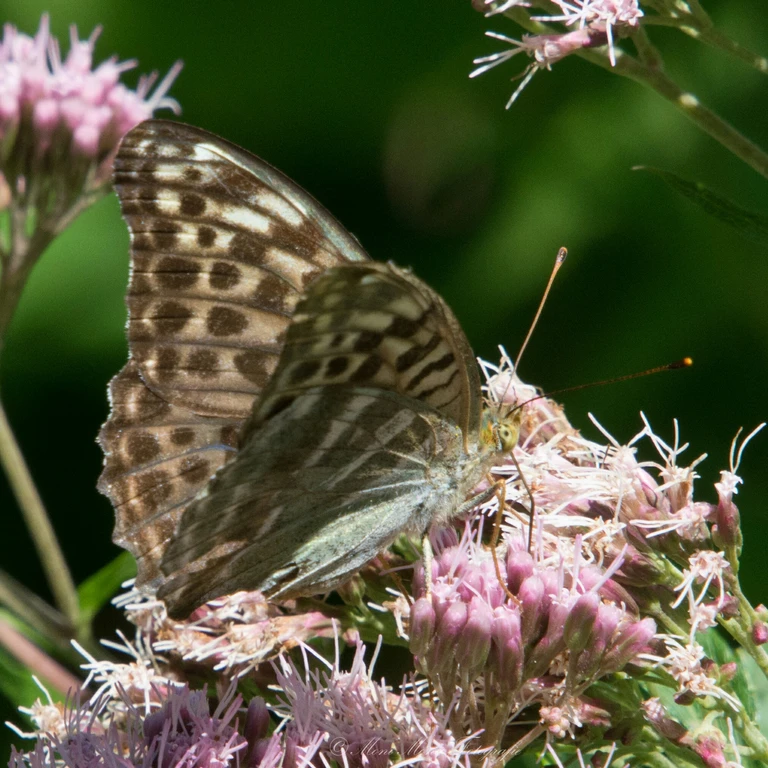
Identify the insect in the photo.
Argynnis paphia
